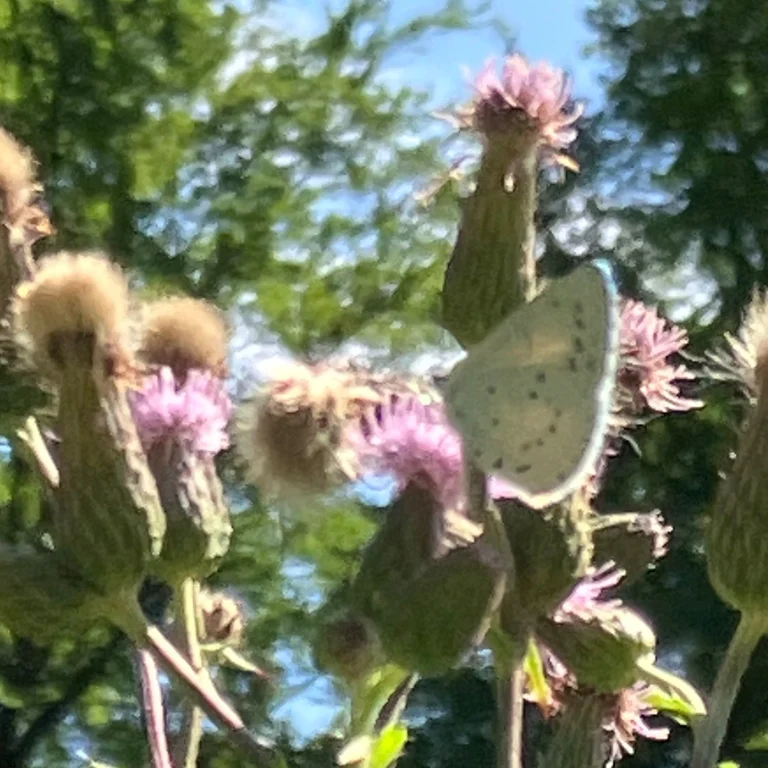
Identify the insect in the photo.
Celastrina argiolus
